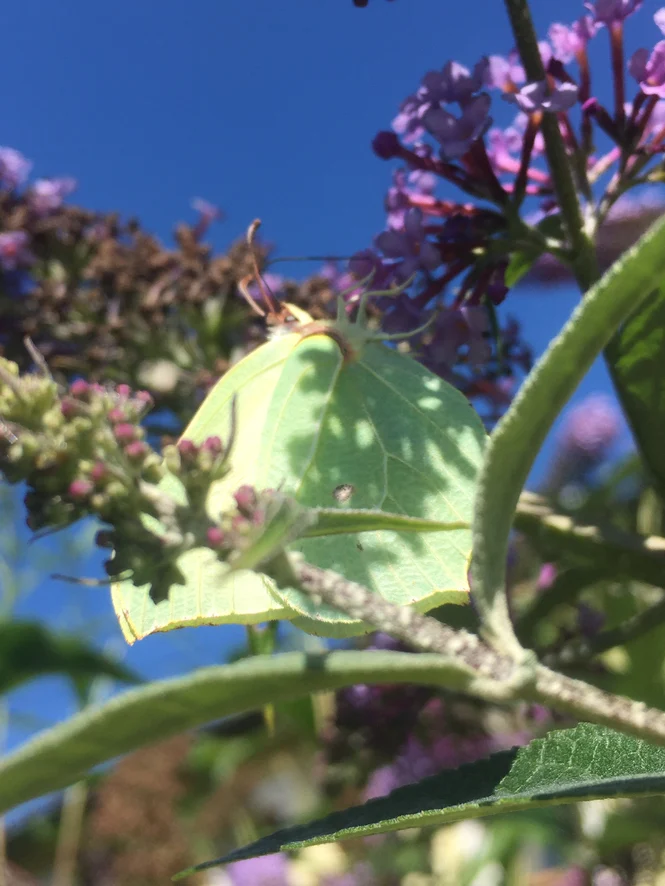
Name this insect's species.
Gonepteryx rhamni
